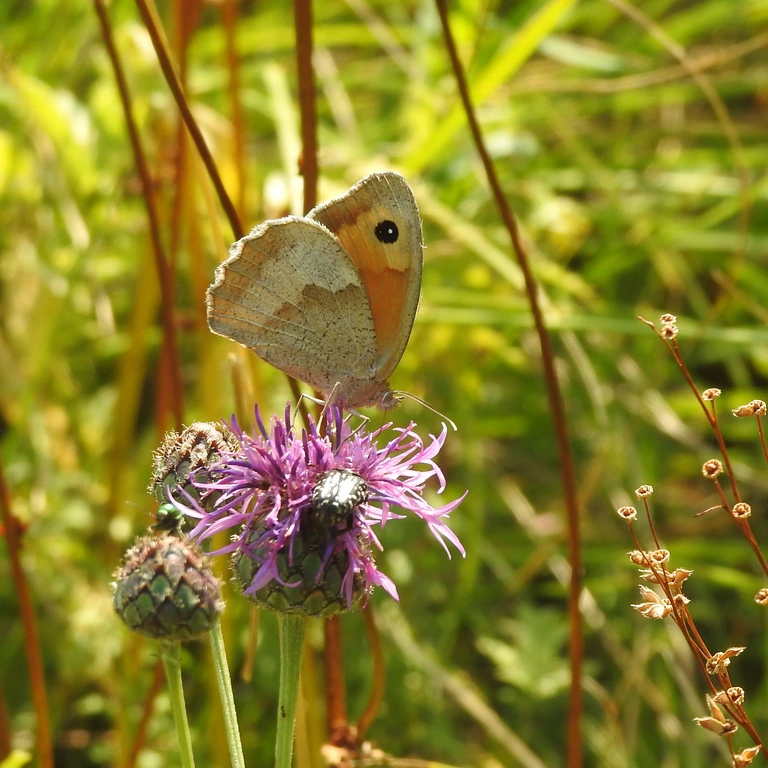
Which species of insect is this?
Maniola jurtina
